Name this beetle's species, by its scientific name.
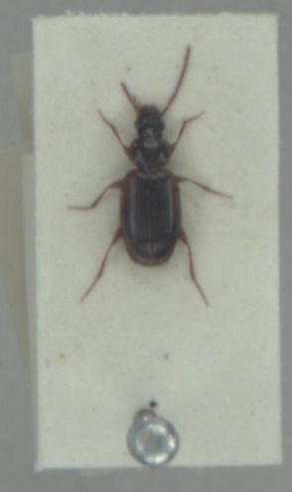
Trechus quadristriatus
